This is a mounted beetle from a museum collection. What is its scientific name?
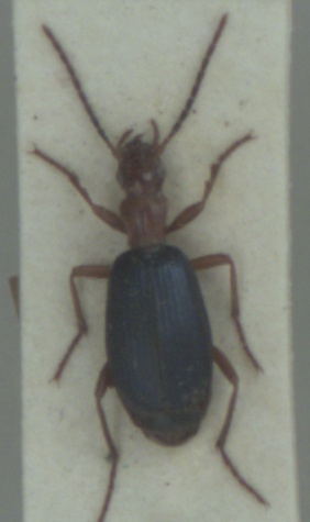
Brachinus crepitans
